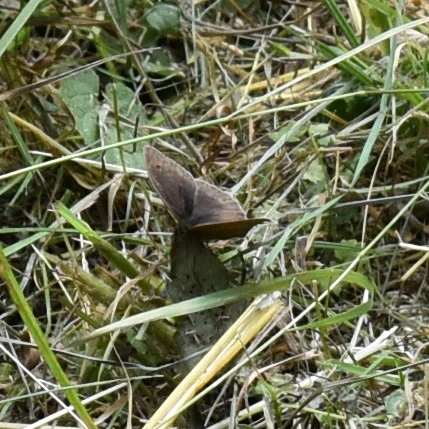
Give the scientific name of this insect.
Maniola jurtina
